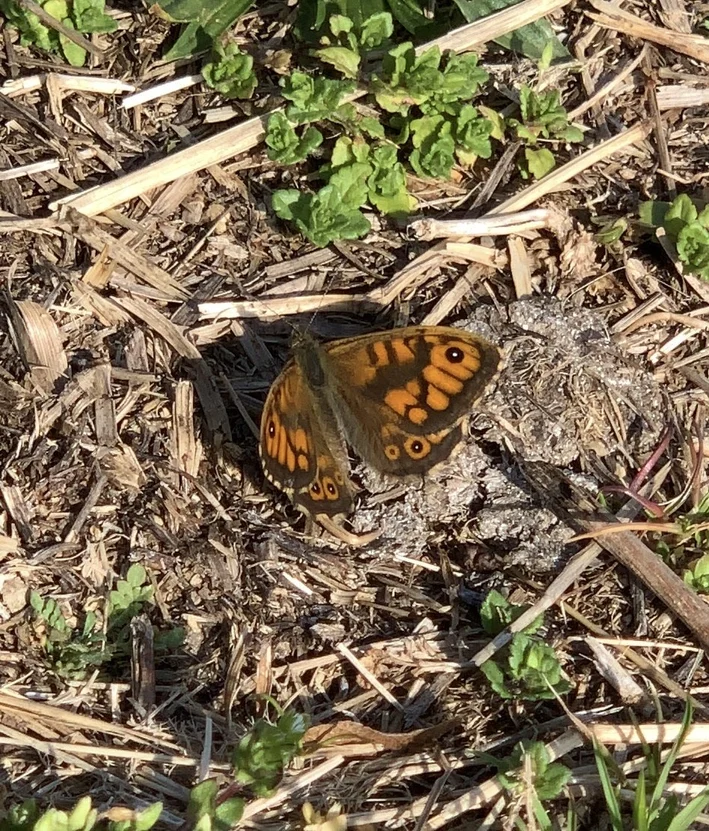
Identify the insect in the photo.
Lasiommata megera (also Pararge megera)
